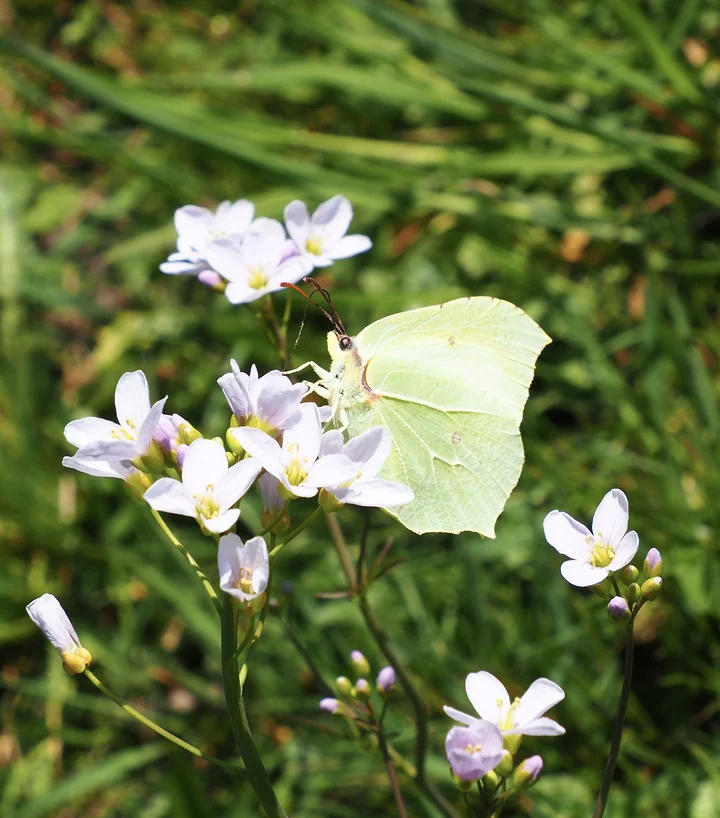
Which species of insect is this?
Gonepteryx rhamni
